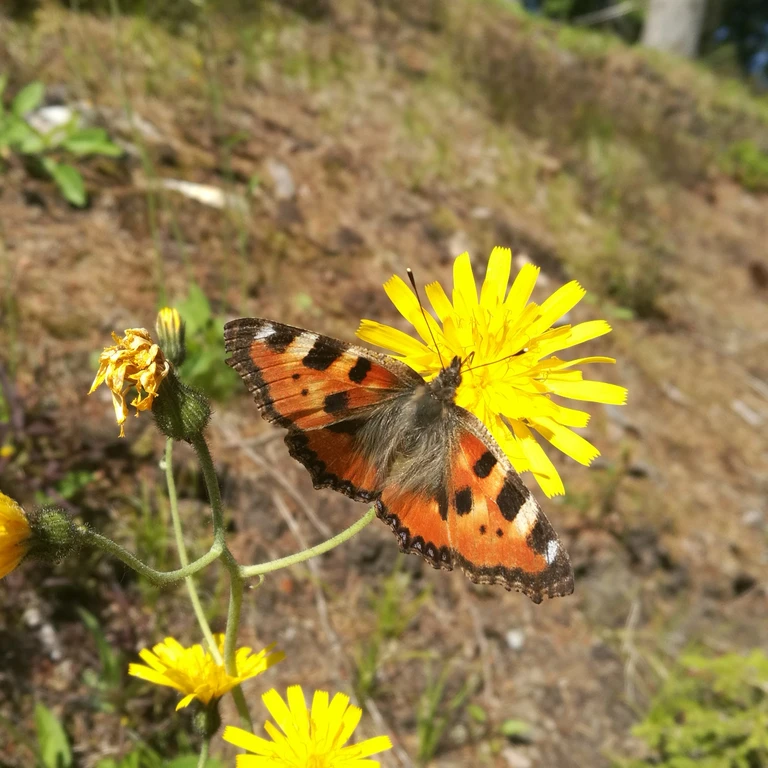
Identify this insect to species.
Aglais urticae
